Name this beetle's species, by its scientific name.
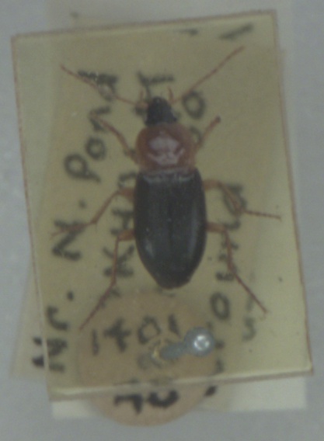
Calathus melanocephalus
